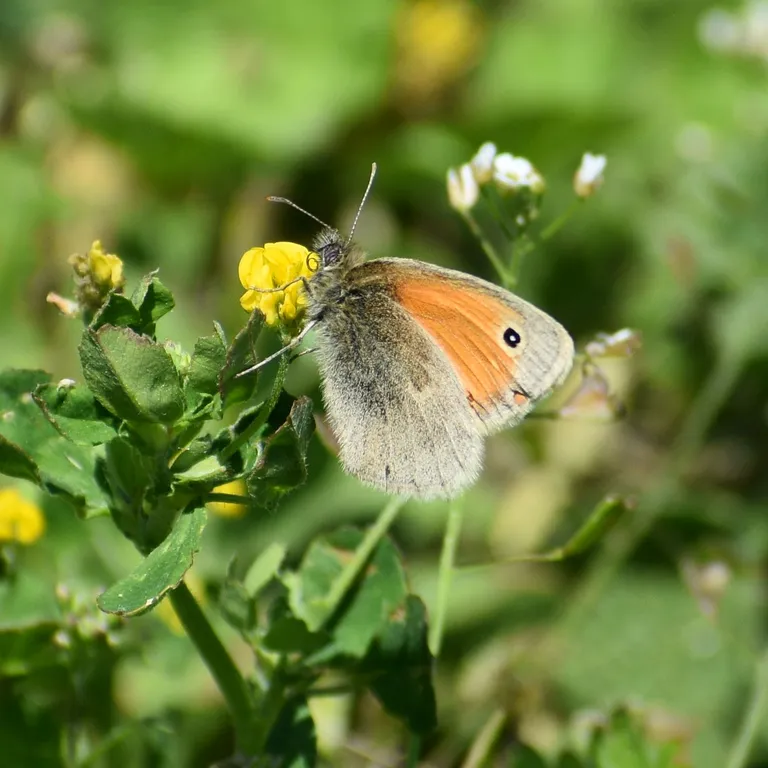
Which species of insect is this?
Coenonympha pamphilus
